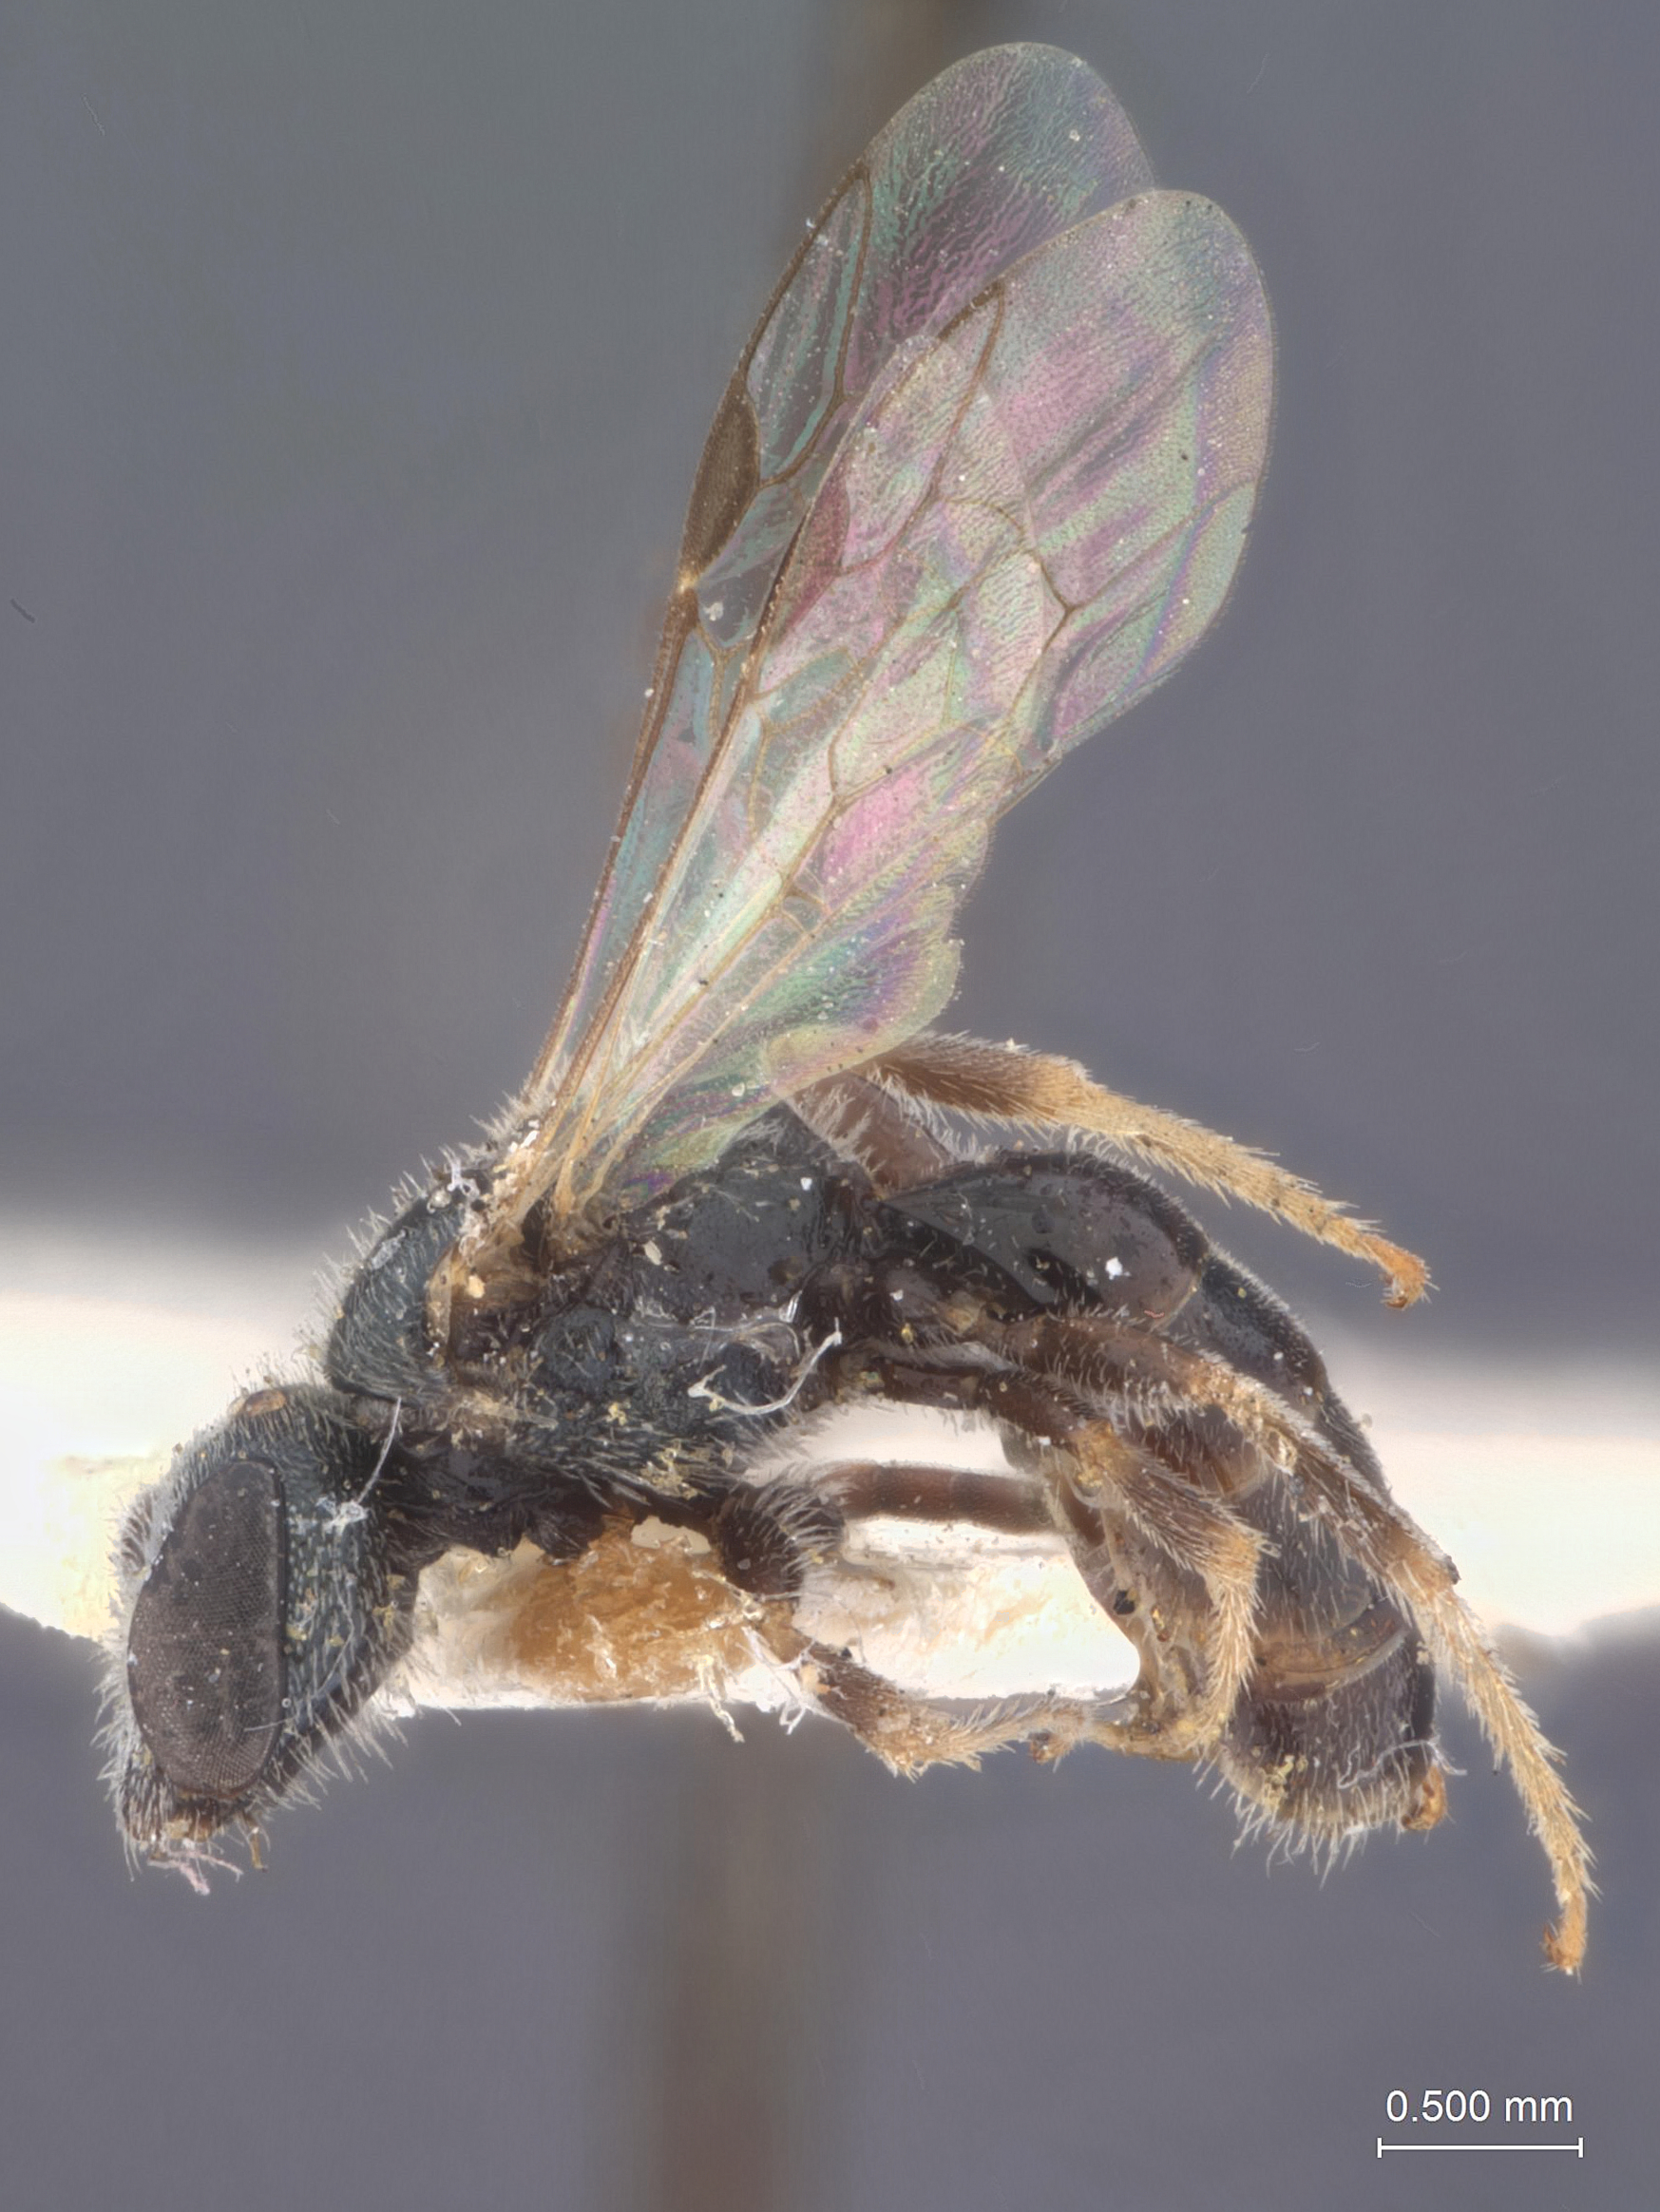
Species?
Halictus insolitus
